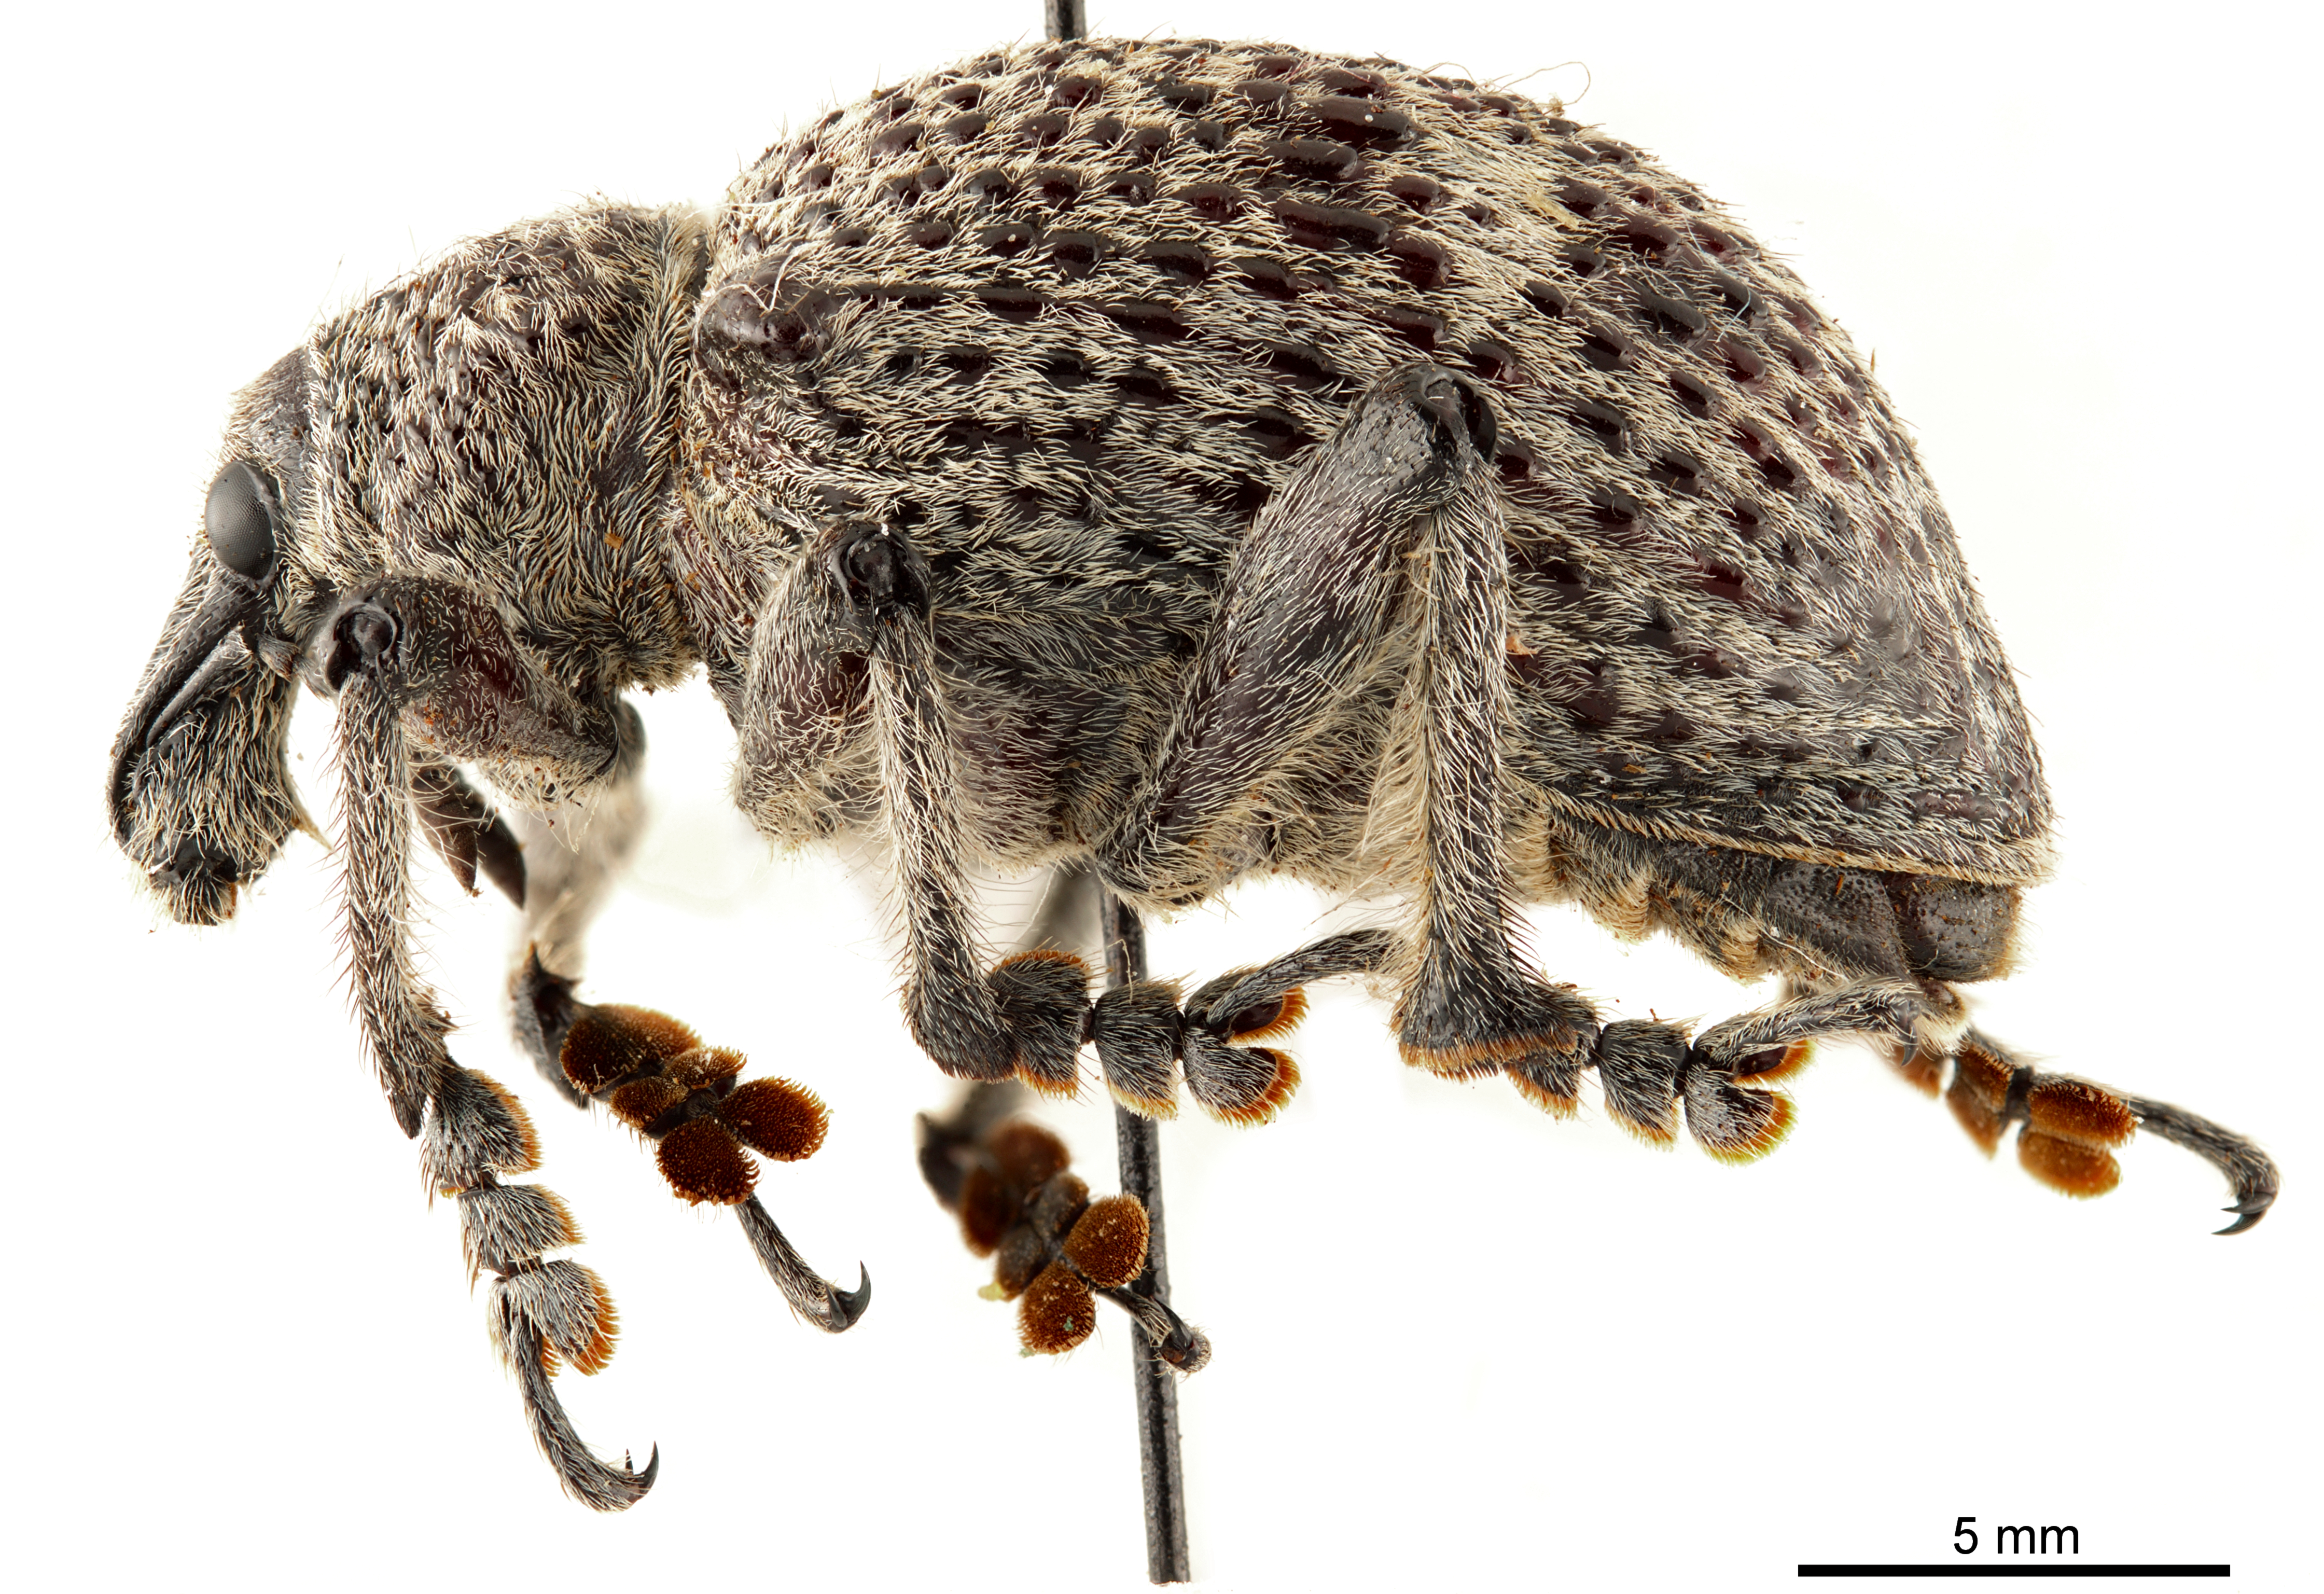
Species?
Entimus arrogans
